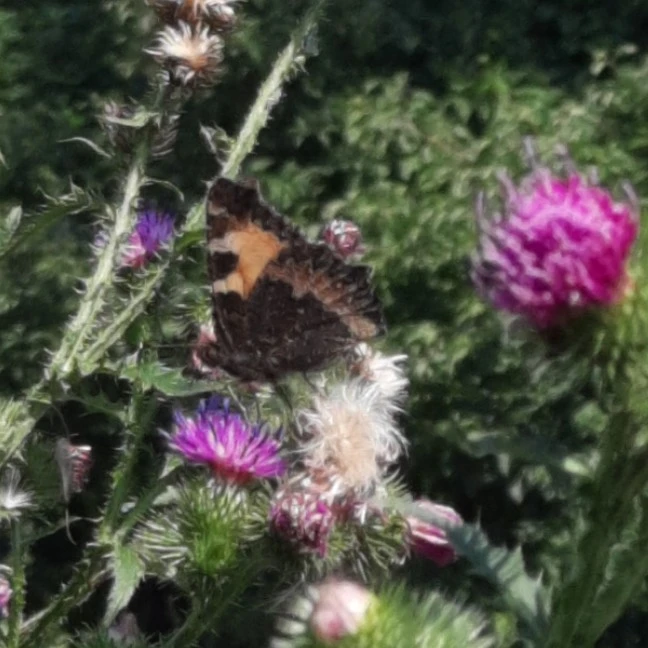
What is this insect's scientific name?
Aglais urticae
